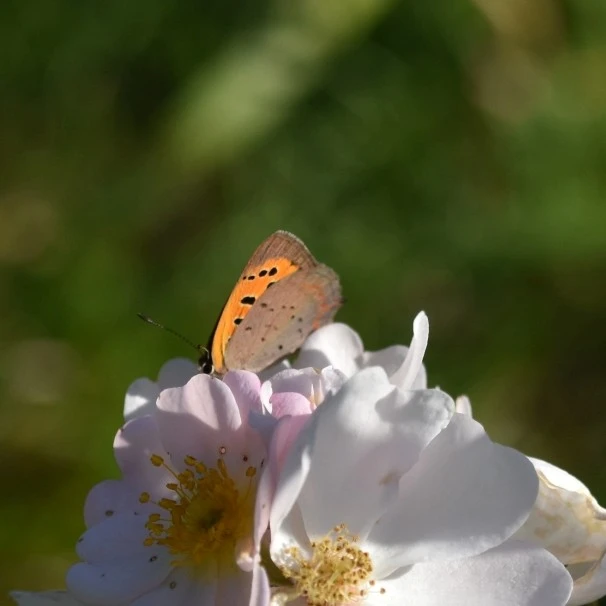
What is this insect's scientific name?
Lycaena phlaeas
